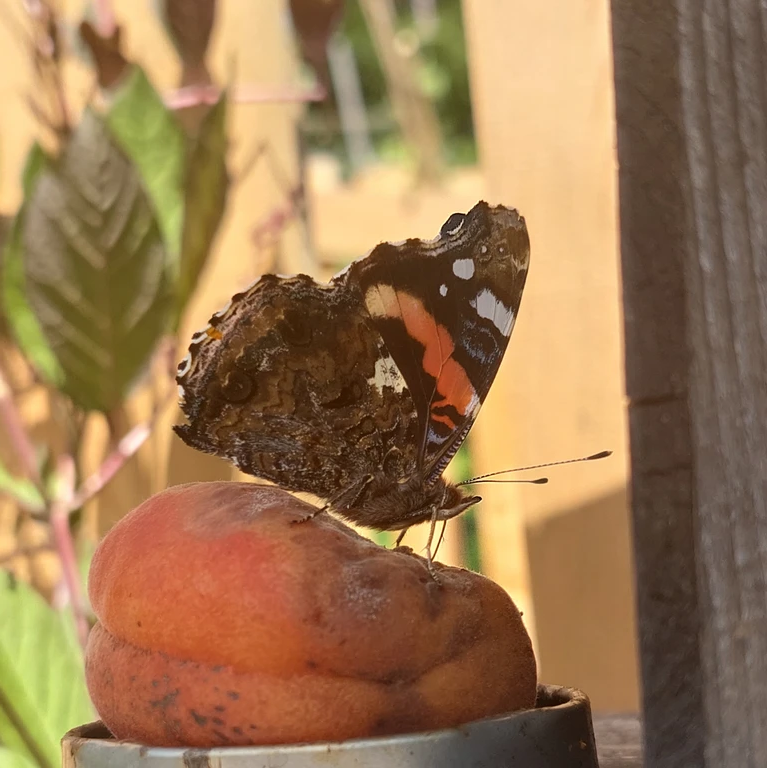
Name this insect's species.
Vanessa atalanta
